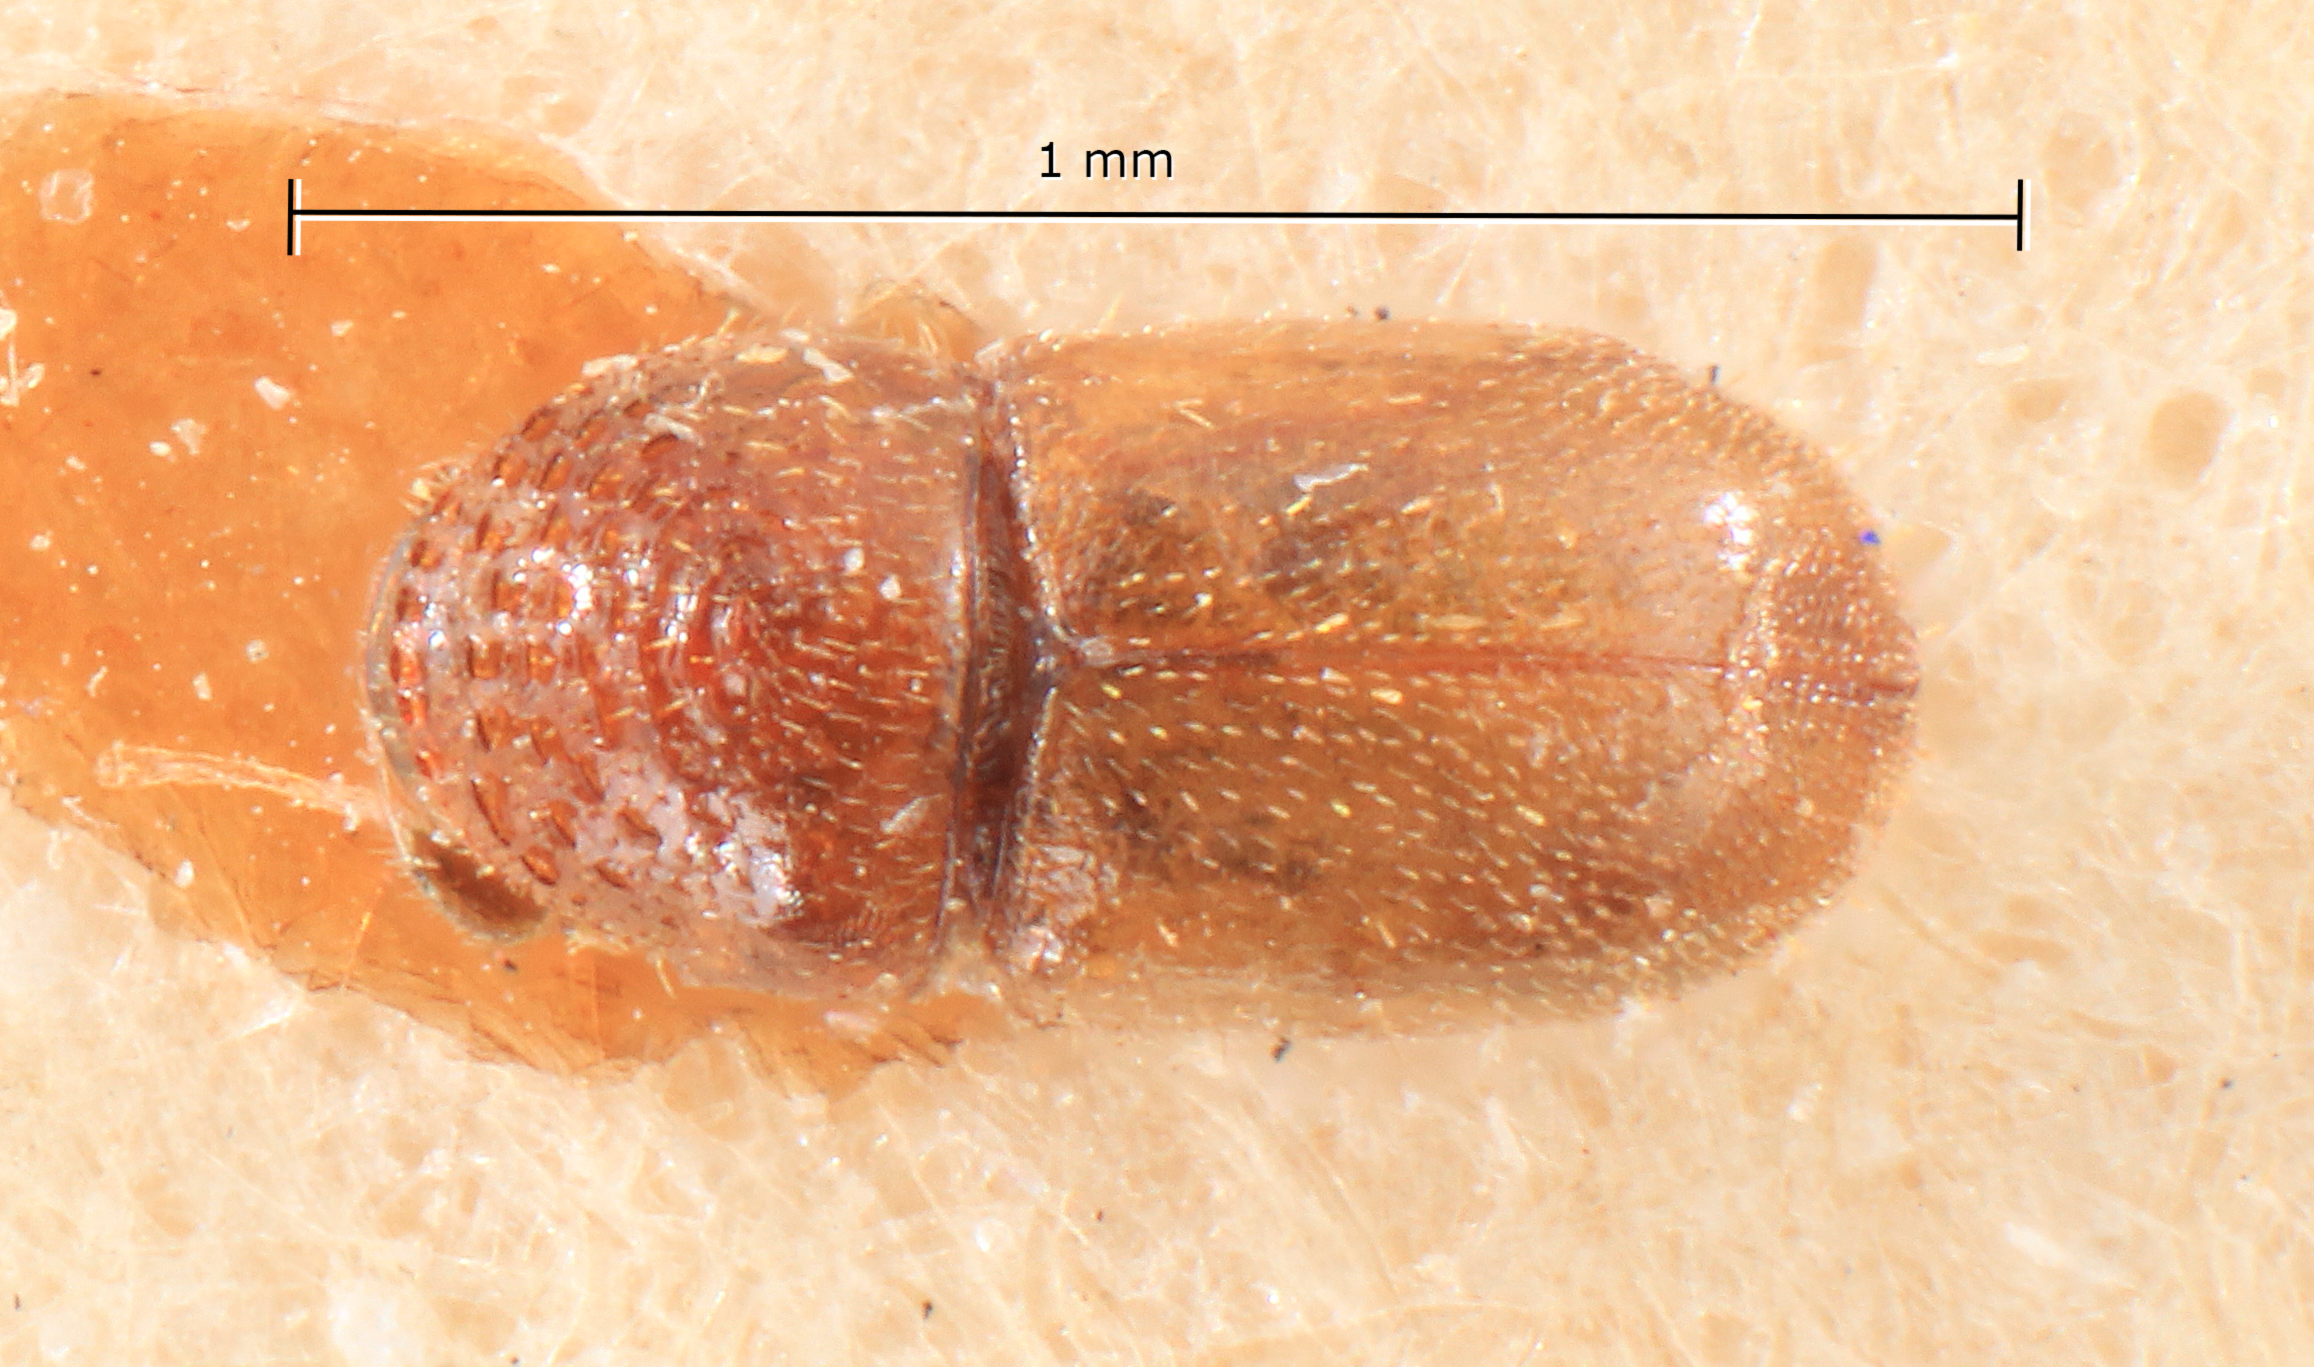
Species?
Cryphalus minimus
